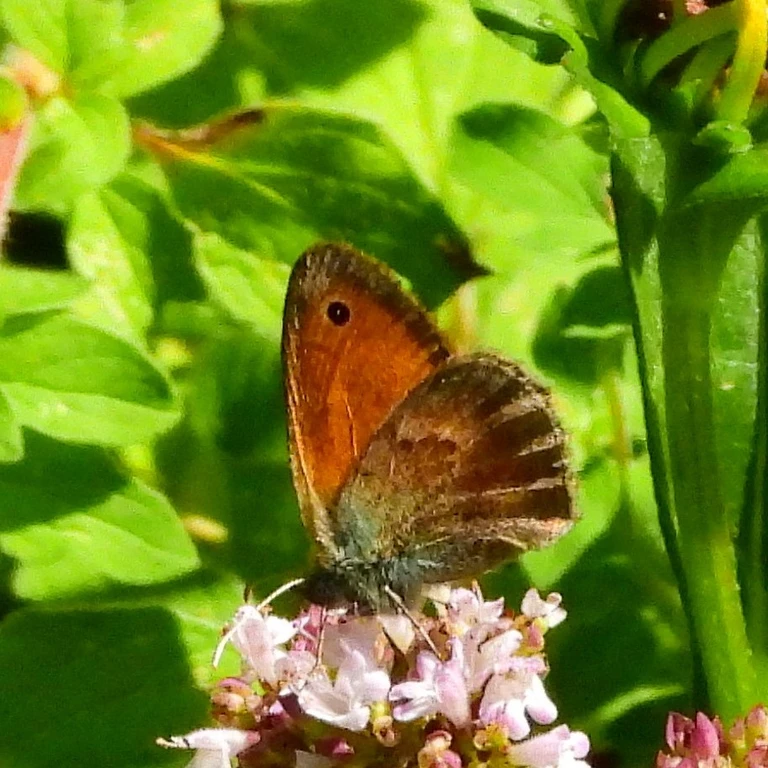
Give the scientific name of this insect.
Coenonympha pamphilus
